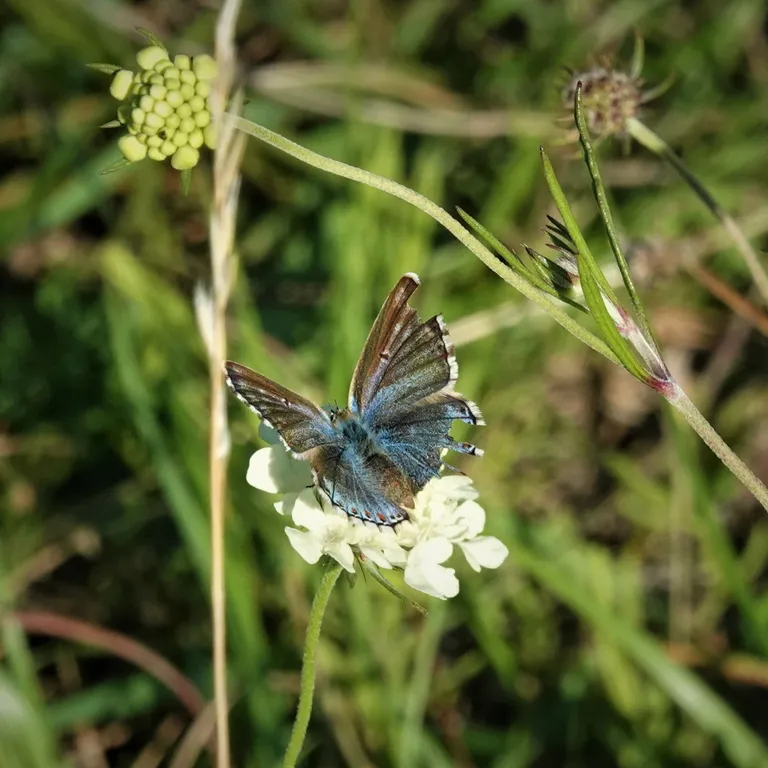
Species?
Lysandra bellargus
